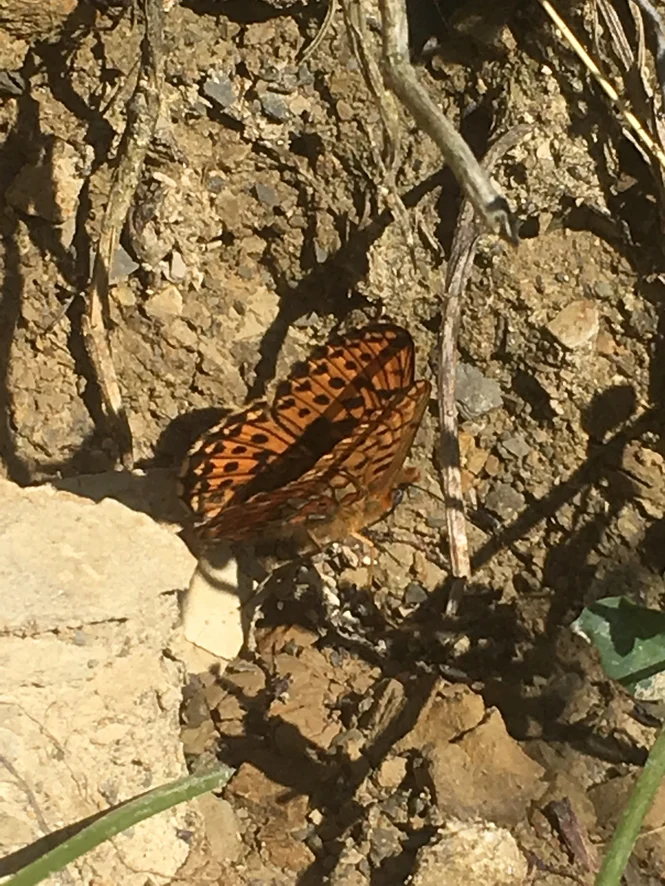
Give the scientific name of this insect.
Boloria euphrosyne (also Clossiana euphrosyne)
